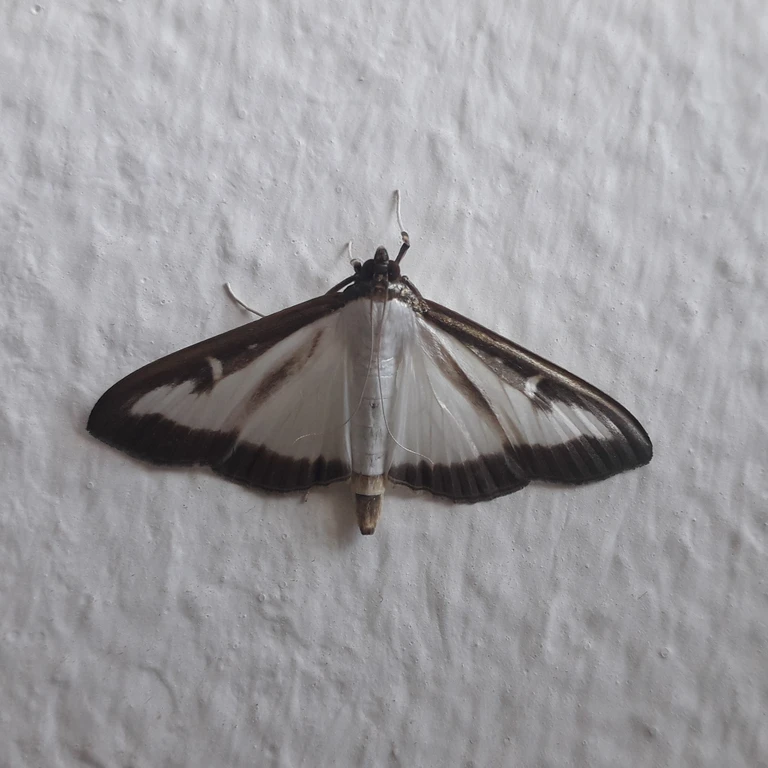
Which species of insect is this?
Cydalima perspectalis
